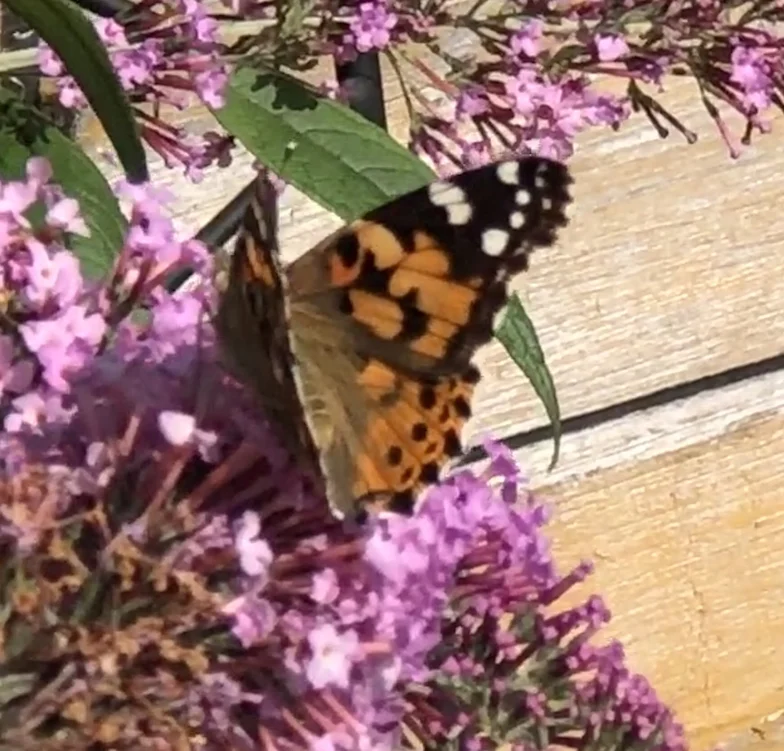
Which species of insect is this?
Vanessa cardui
